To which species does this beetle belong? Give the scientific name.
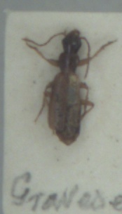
Paradromius linearis
